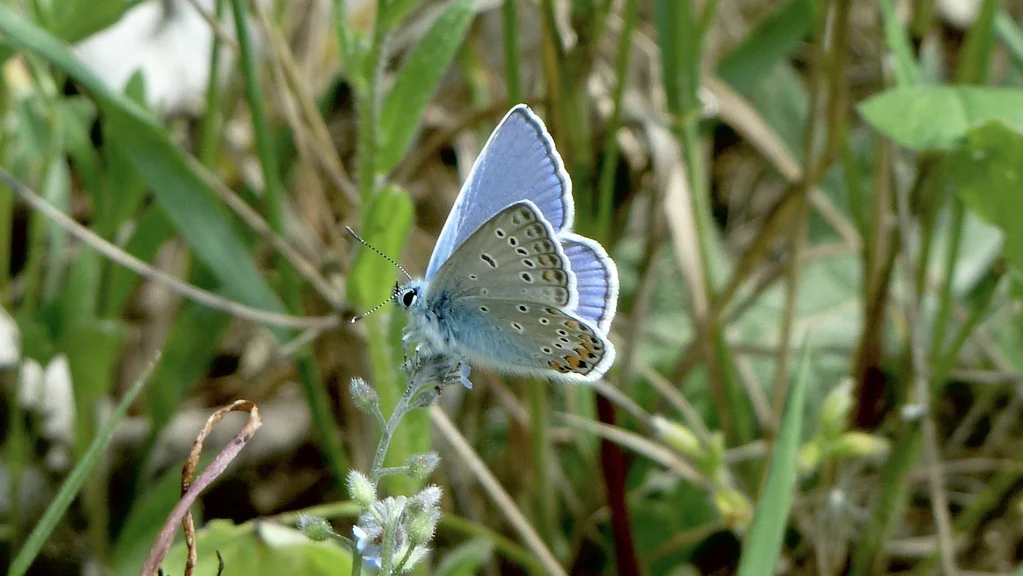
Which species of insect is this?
Polyommatus icarus
